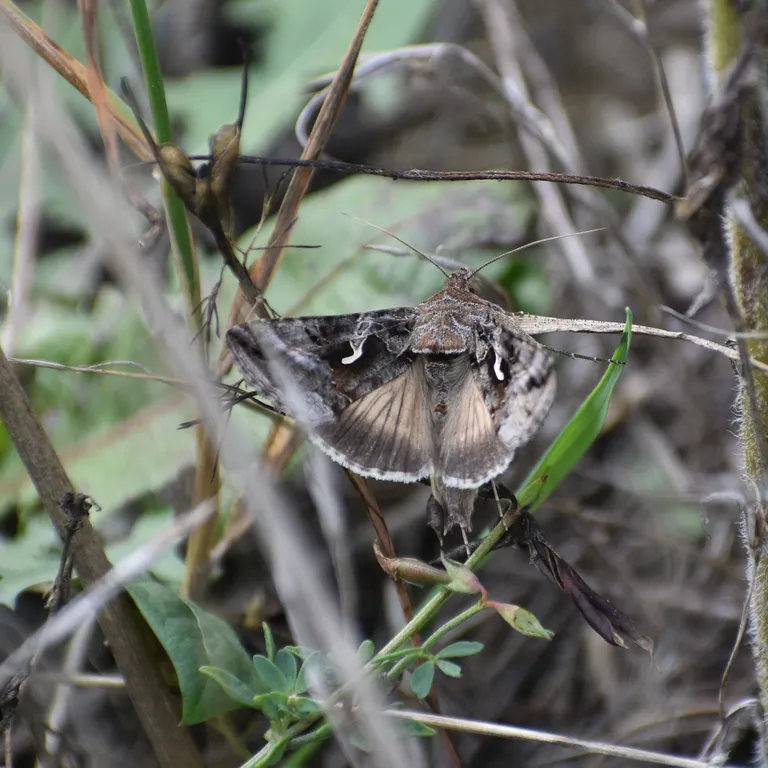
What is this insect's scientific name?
Autographa gamma
